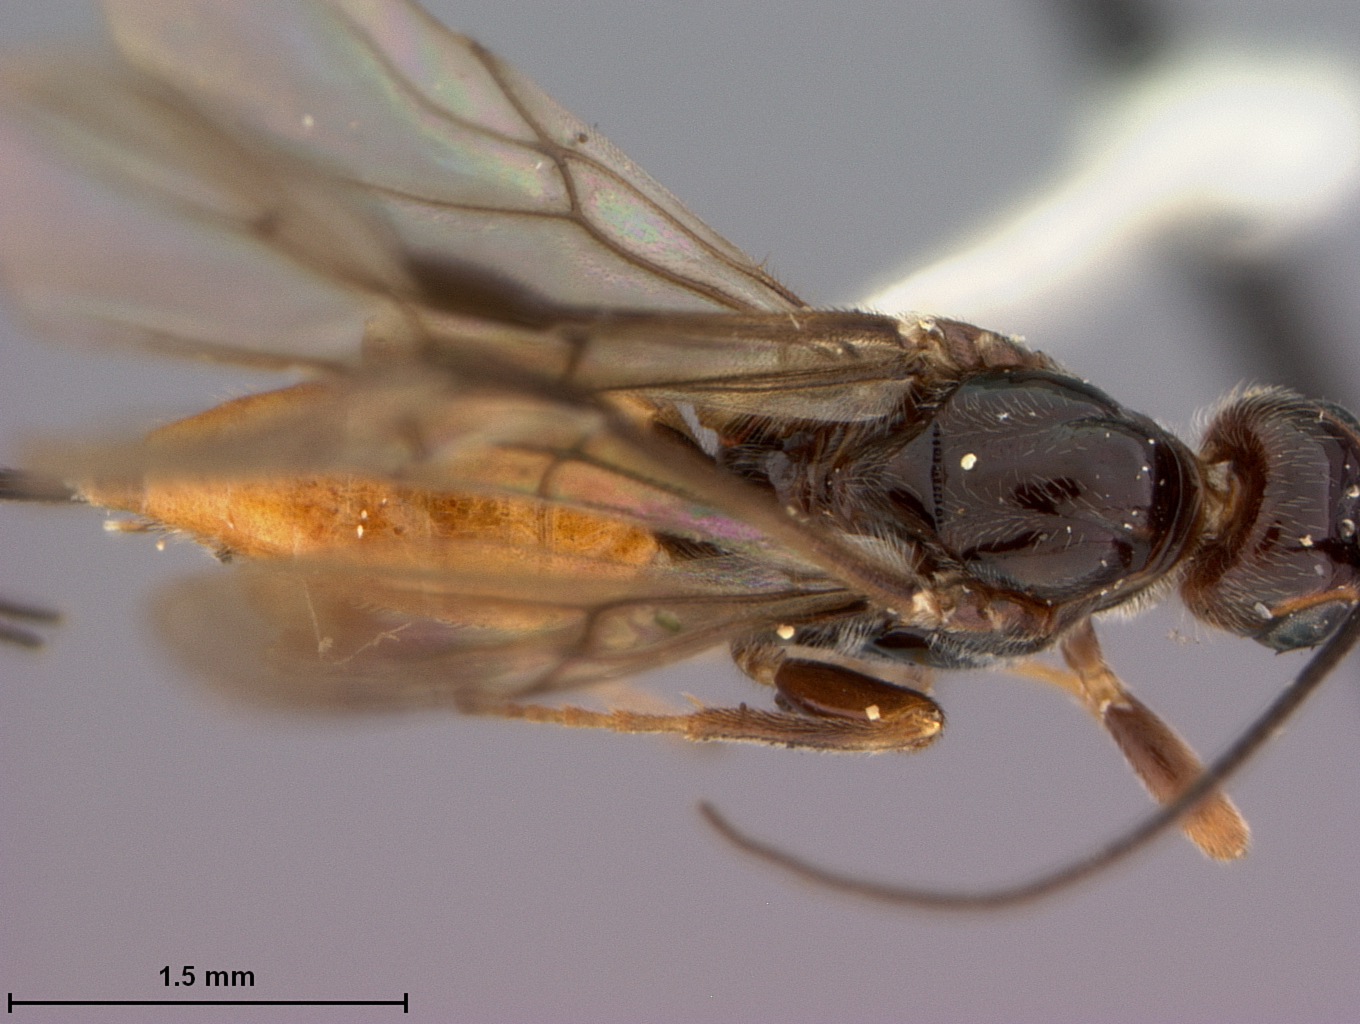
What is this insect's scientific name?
Coeloides dendroctoni
